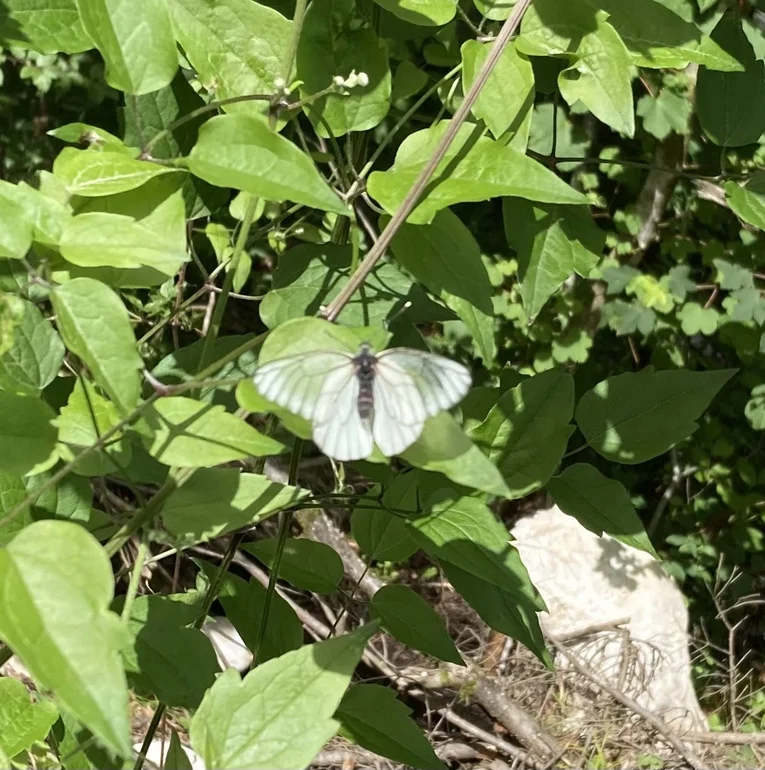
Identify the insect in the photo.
Aporia crataegi
